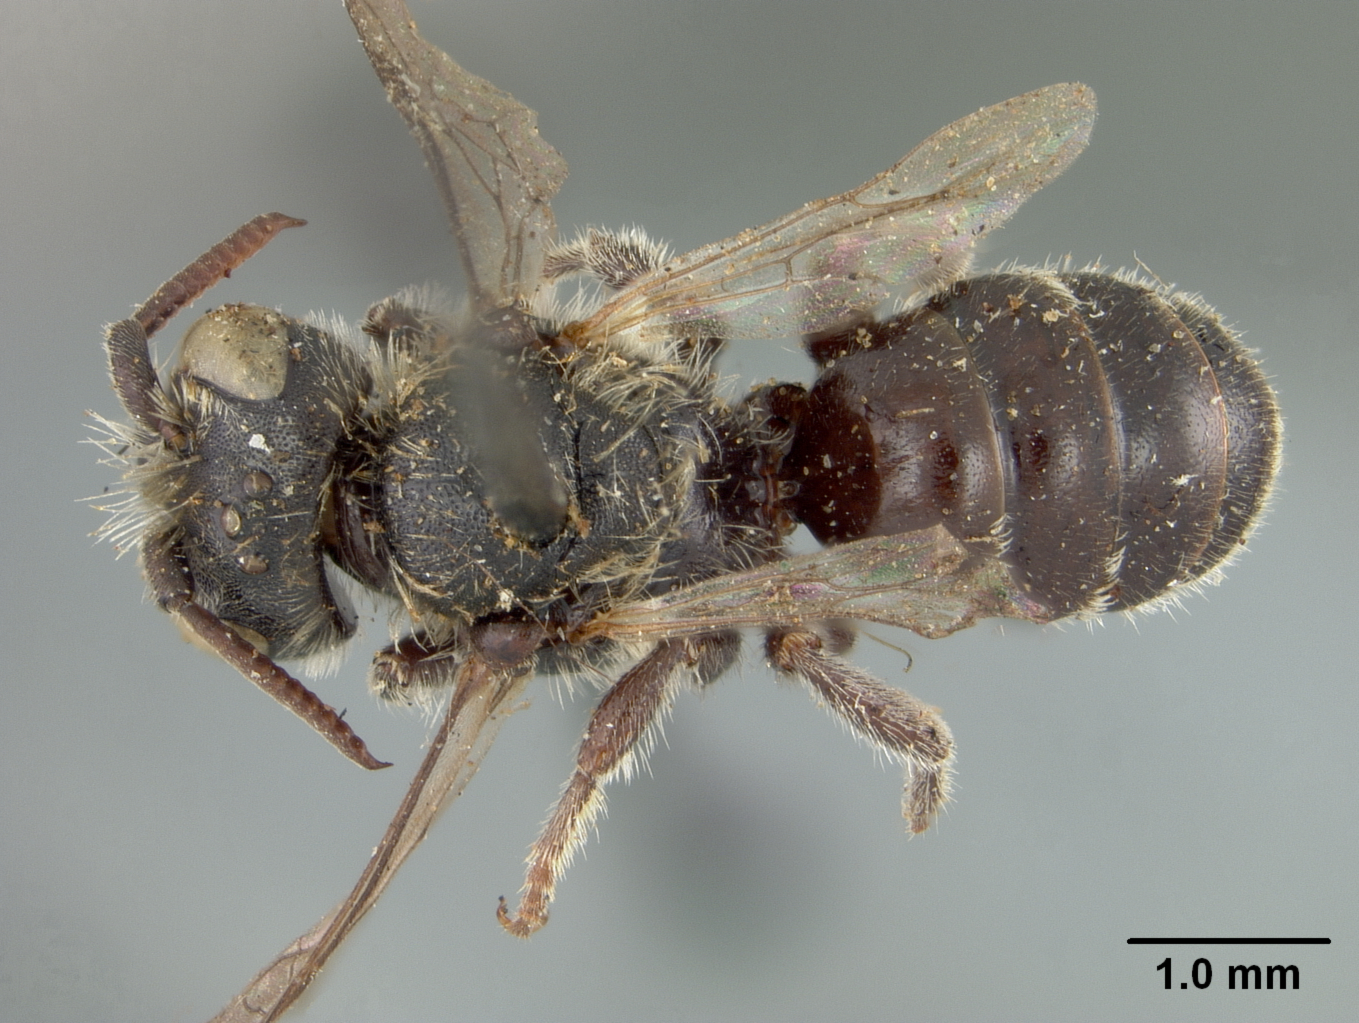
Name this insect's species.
Hoplitis producta
